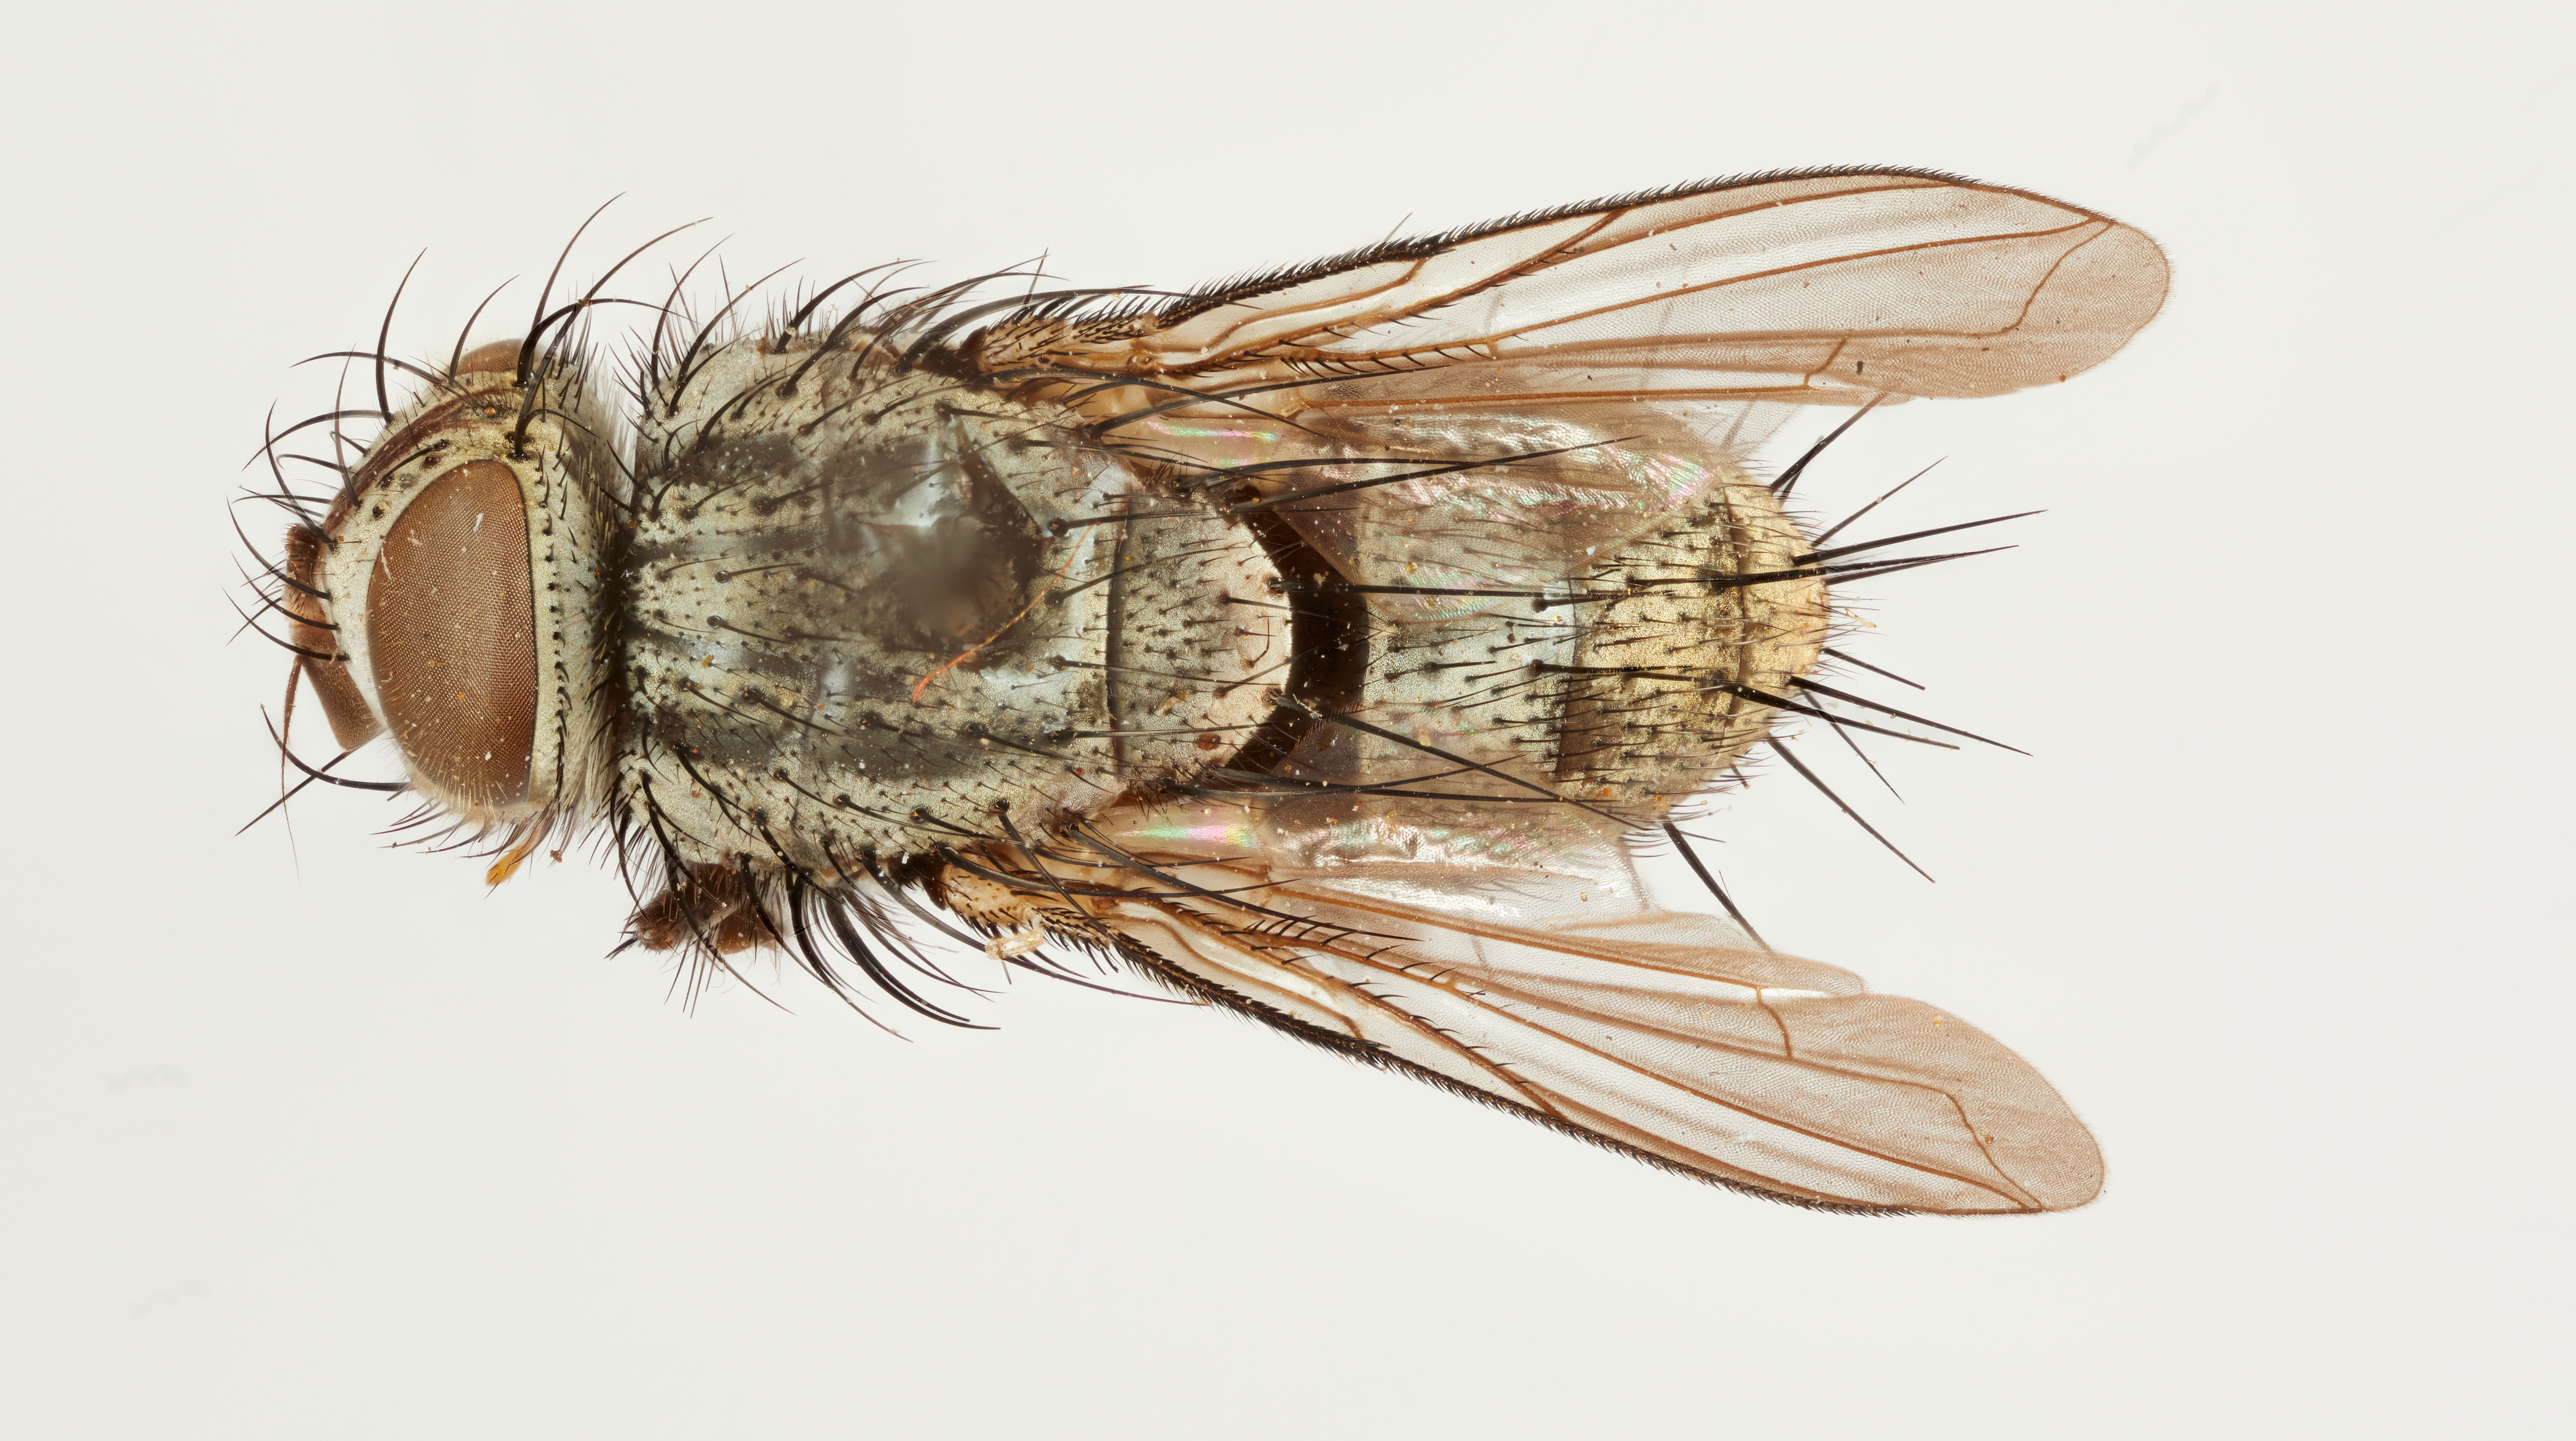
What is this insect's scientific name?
Exoristopsis setifera
